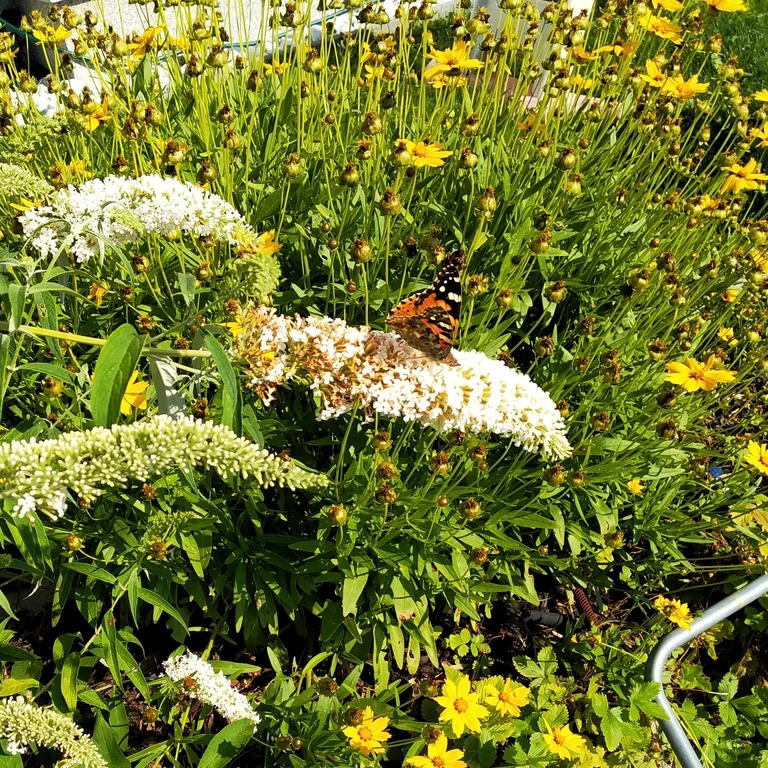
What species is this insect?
Vanessa cardui
